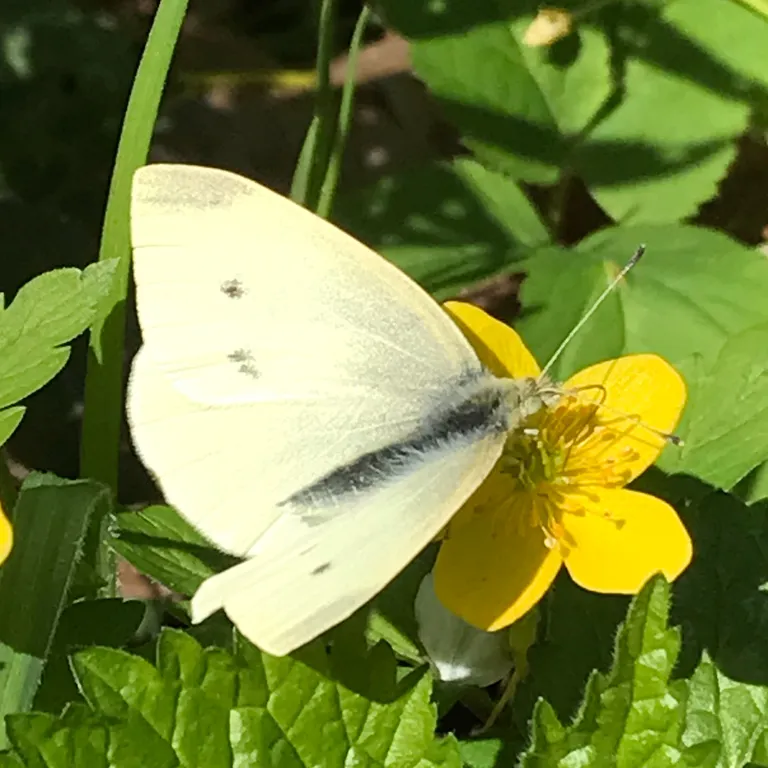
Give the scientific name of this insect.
Pieris rapae
